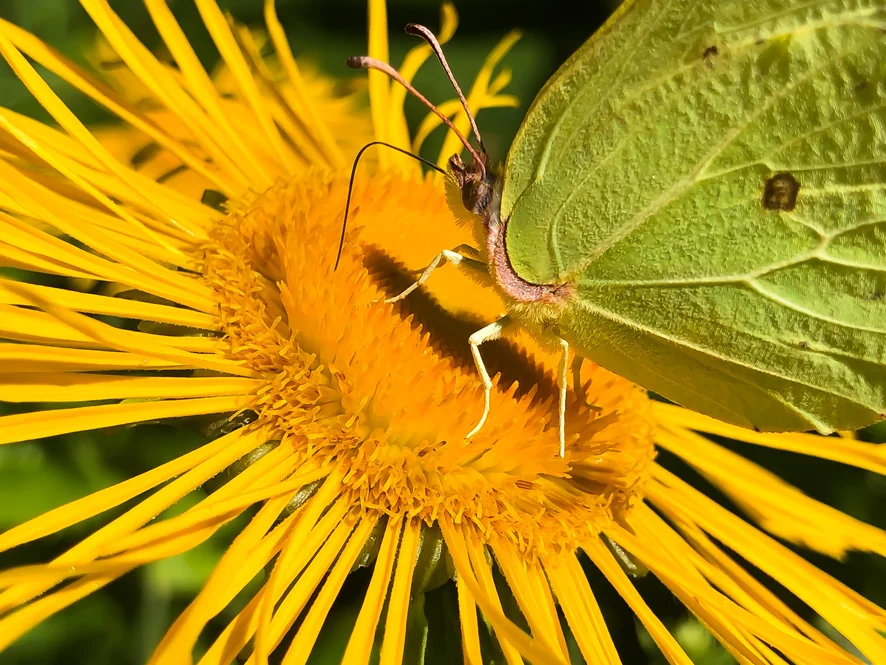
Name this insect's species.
Gonepteryx rhamni
